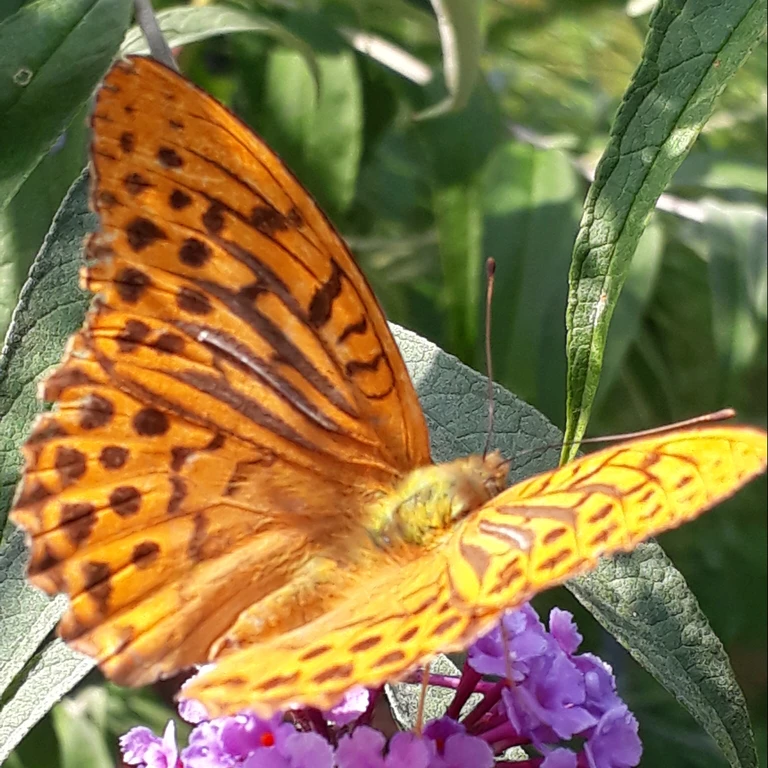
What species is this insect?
Argynnis paphia
